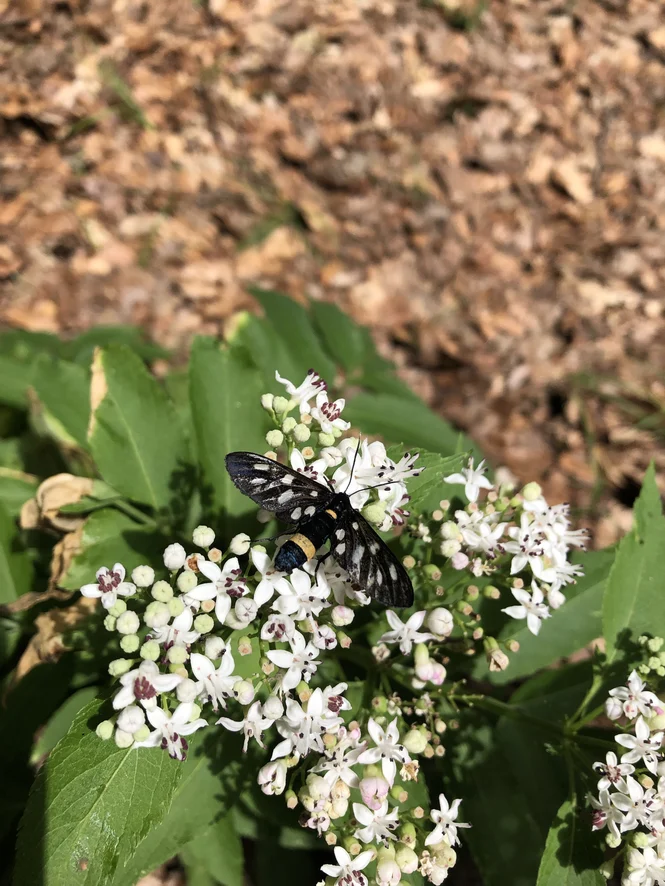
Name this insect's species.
Amata phegea
